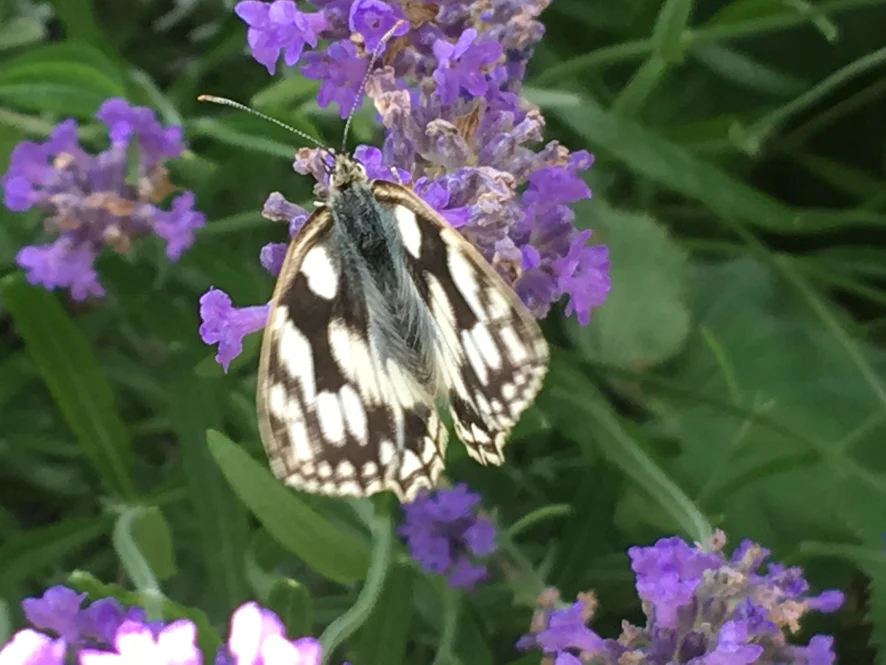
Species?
Melanargia galathea
